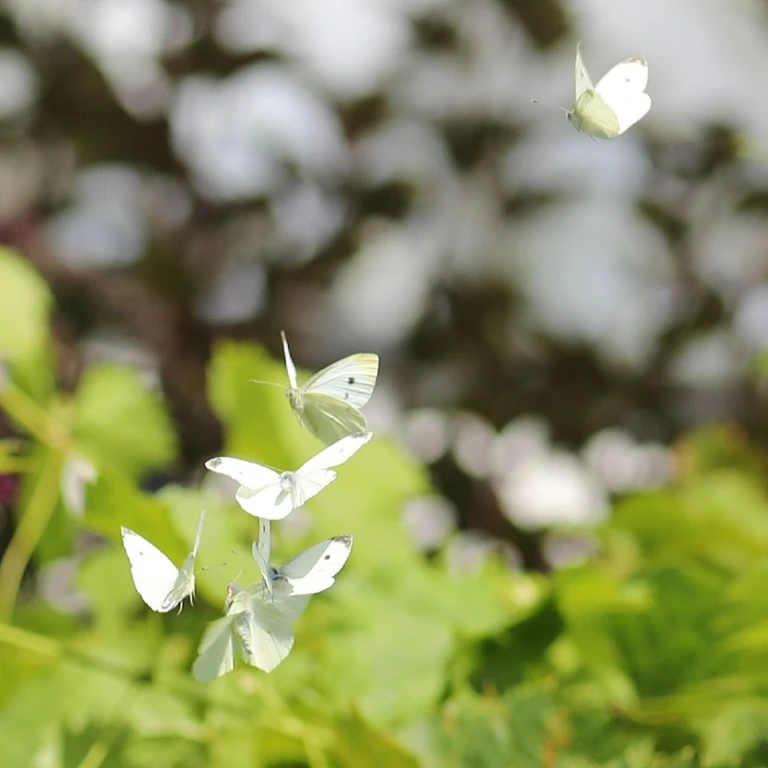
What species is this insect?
Gonepteryx rhamni
